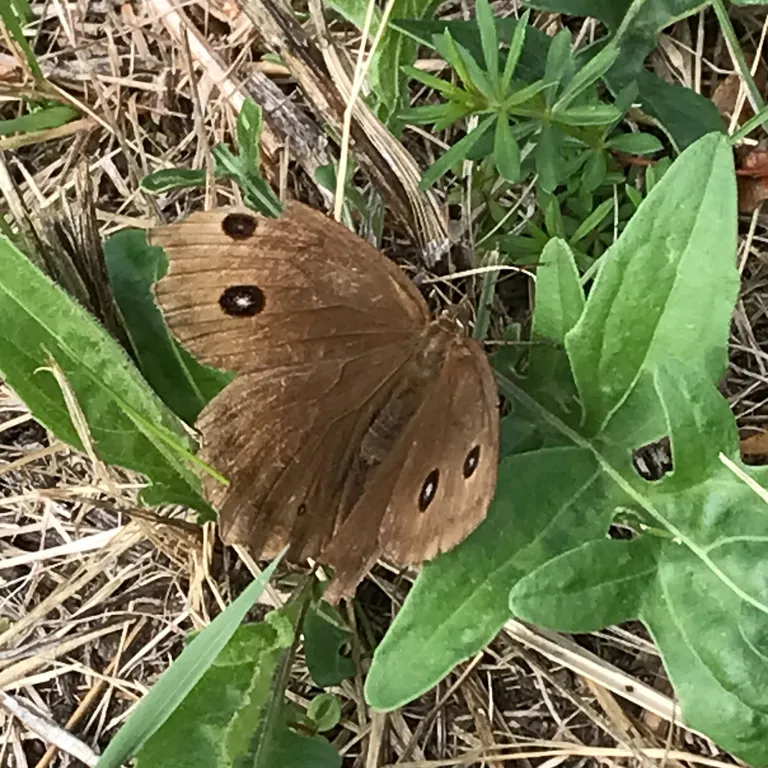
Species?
Minois dryas
